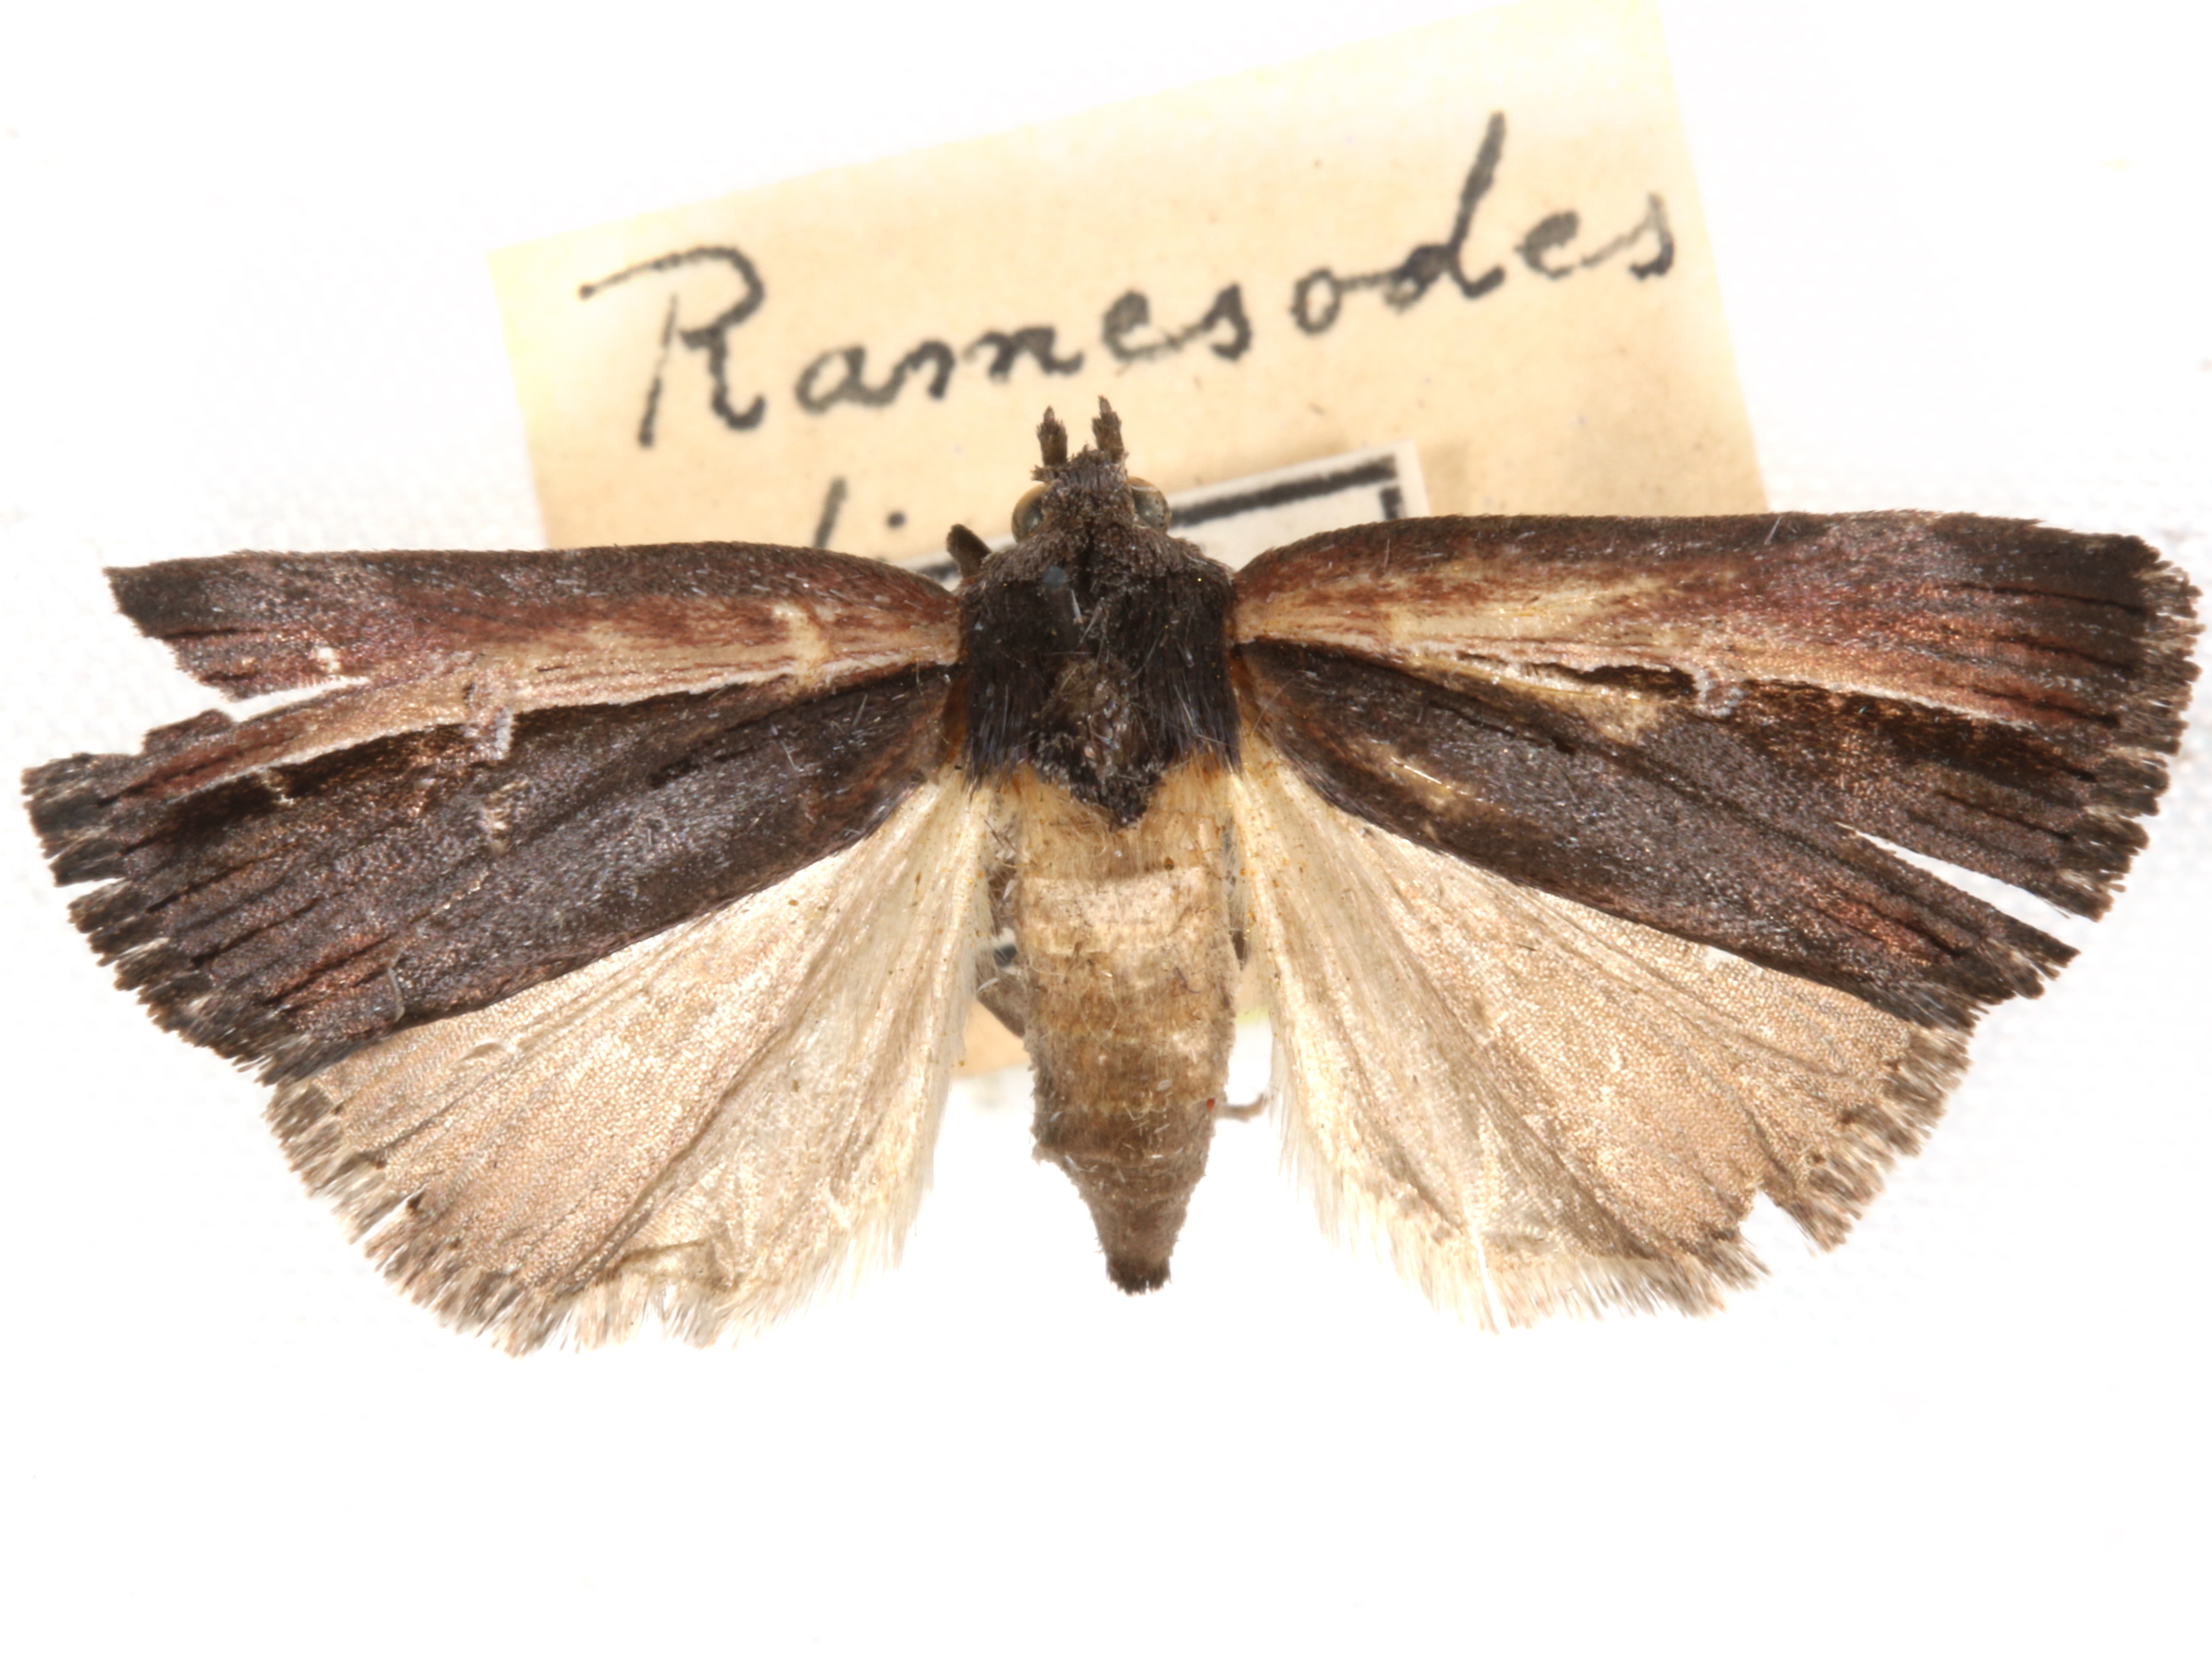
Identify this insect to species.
Ramesodes divisa
